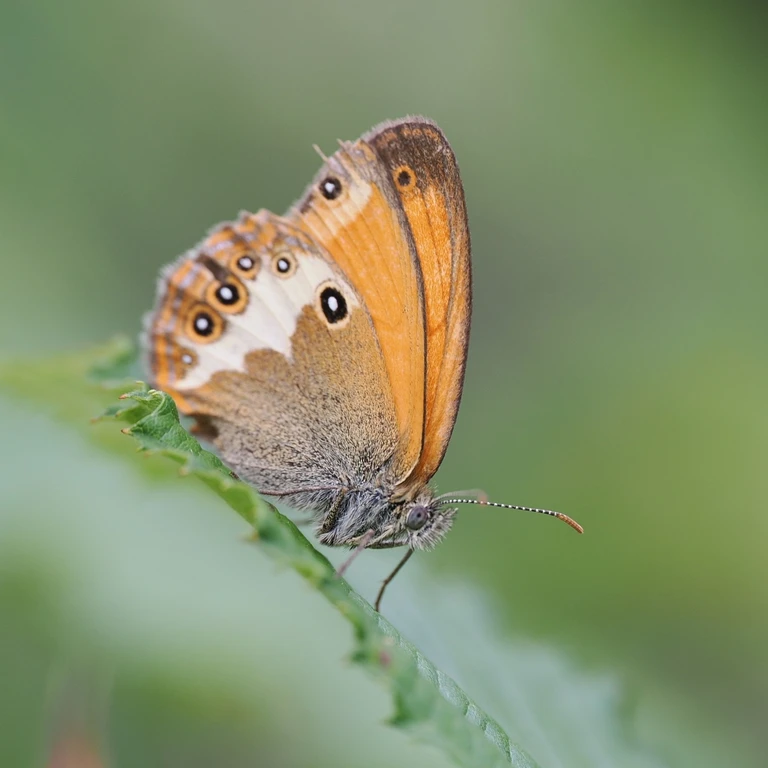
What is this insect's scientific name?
Coenonympha arcania
